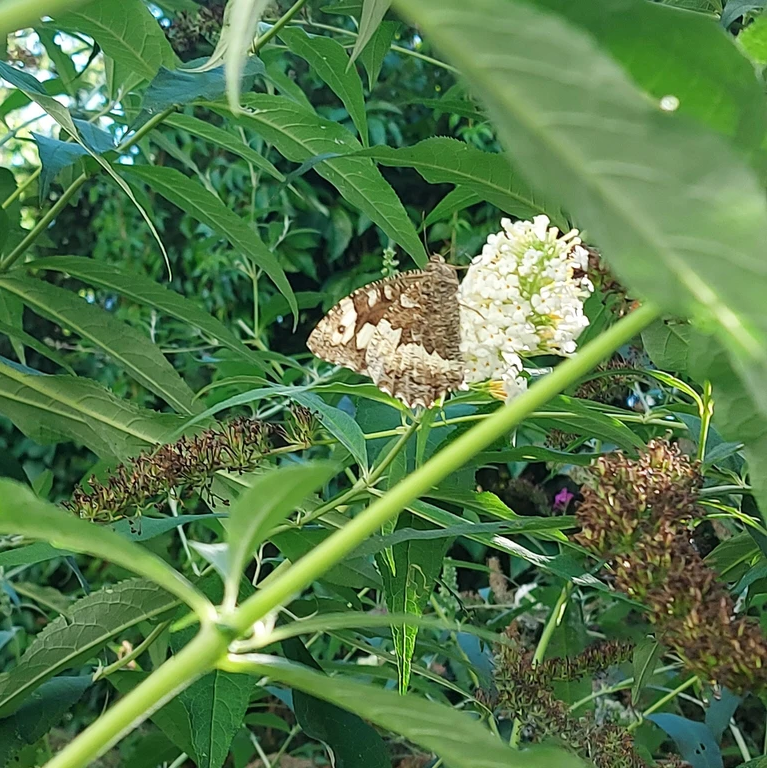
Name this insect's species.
Brintesia circe
